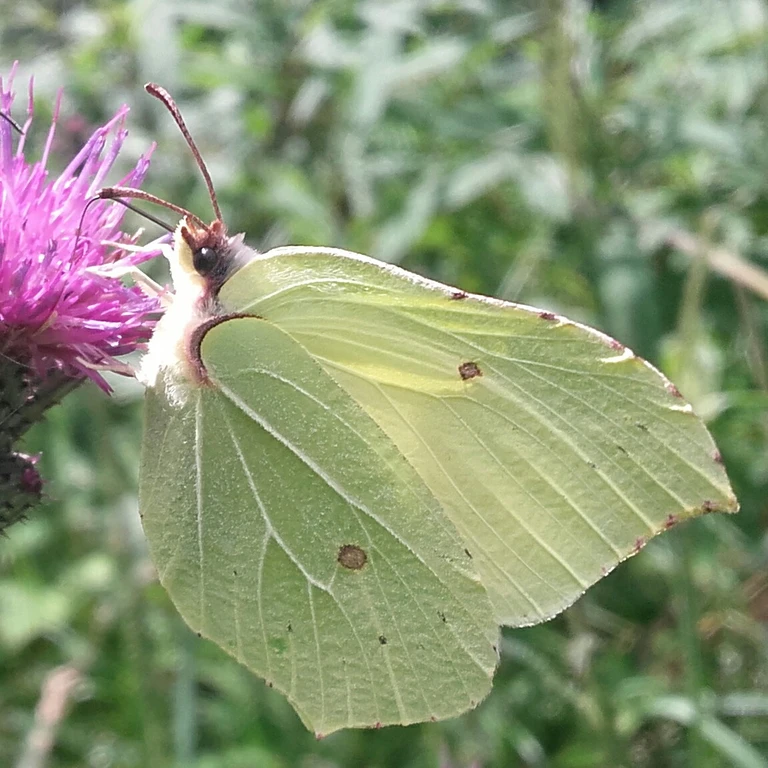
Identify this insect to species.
Gonepteryx rhamni
